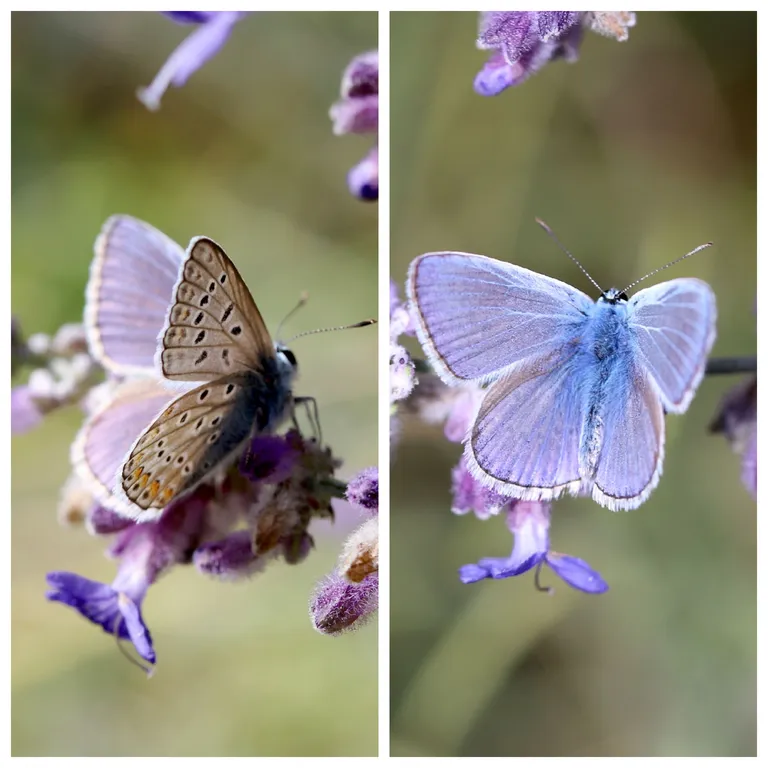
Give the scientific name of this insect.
Polyommatus icarus
